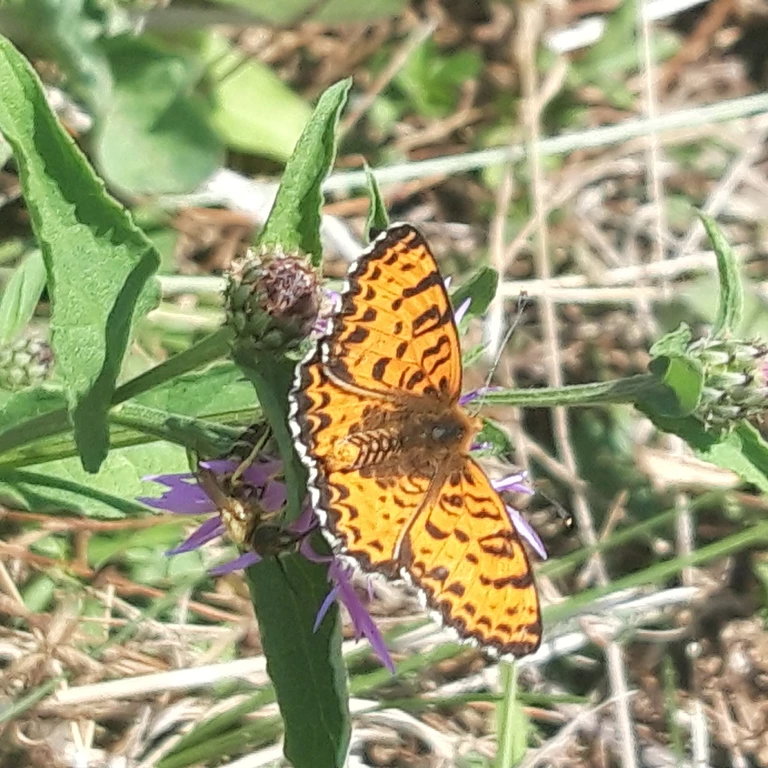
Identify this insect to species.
Melitaea didyma
